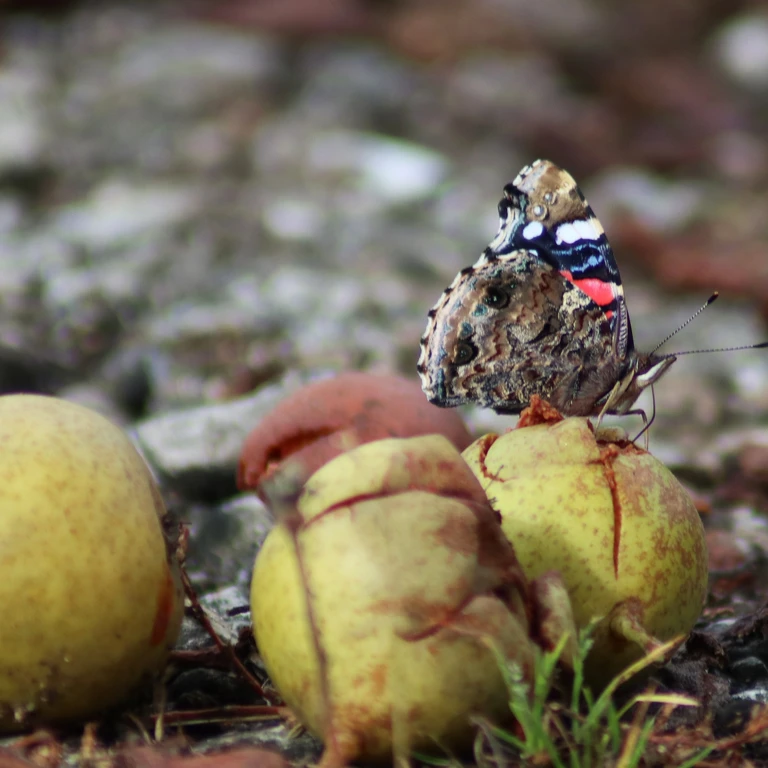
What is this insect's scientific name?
Vanessa atalanta
